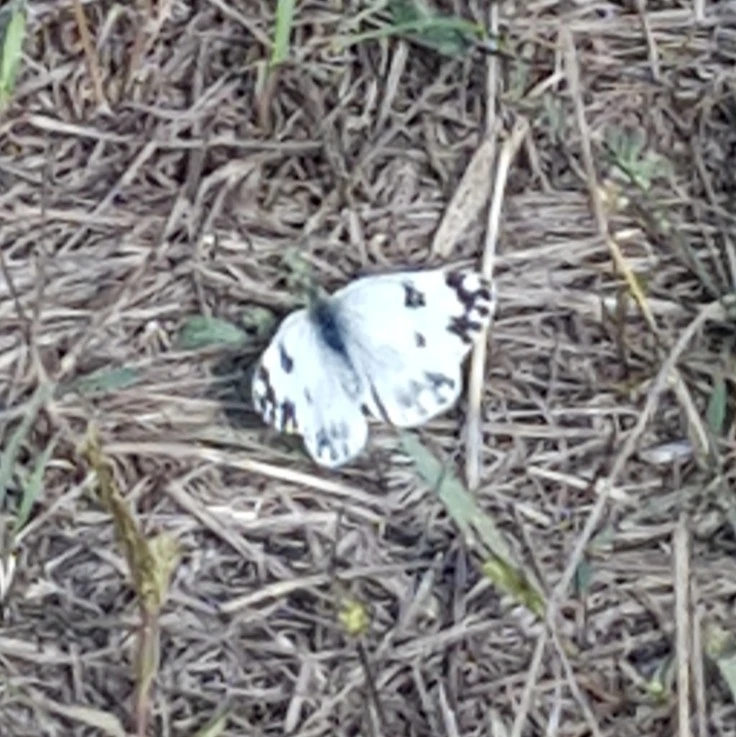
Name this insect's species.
Pontia edusa
